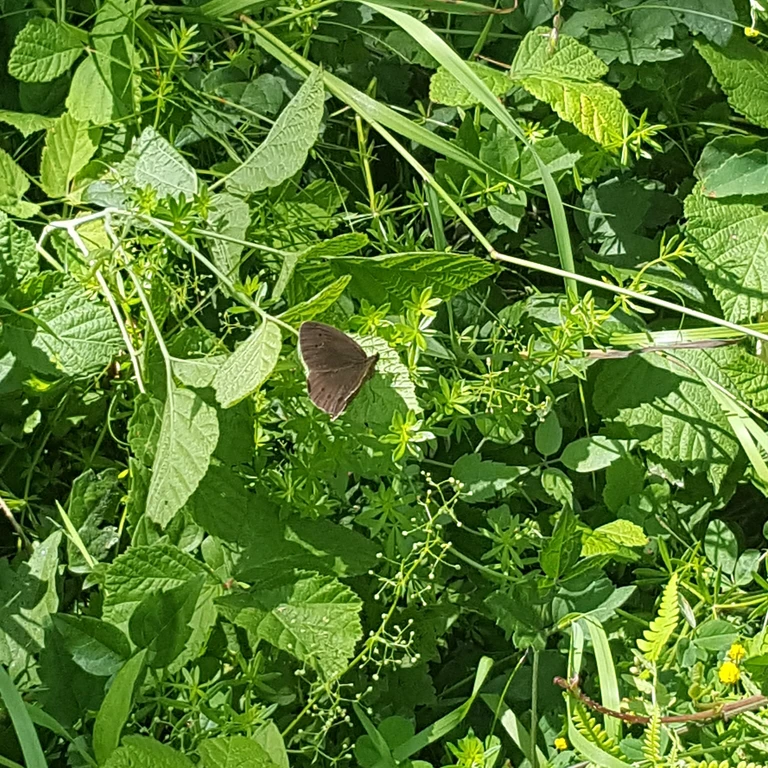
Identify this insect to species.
Aphantopus hyperantus
